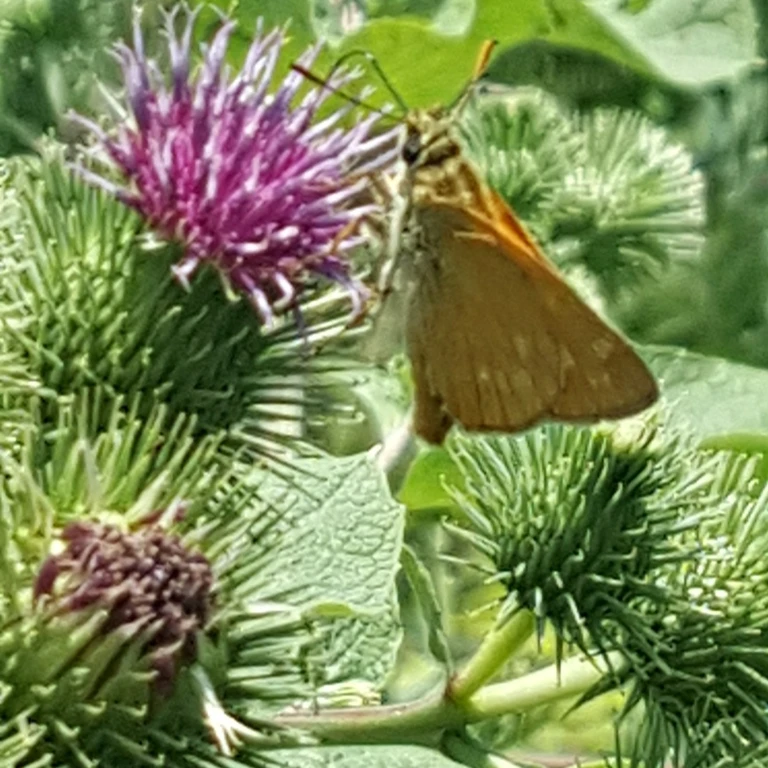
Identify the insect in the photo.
Ochlodes sylvanus (also Ochlodes venata)
